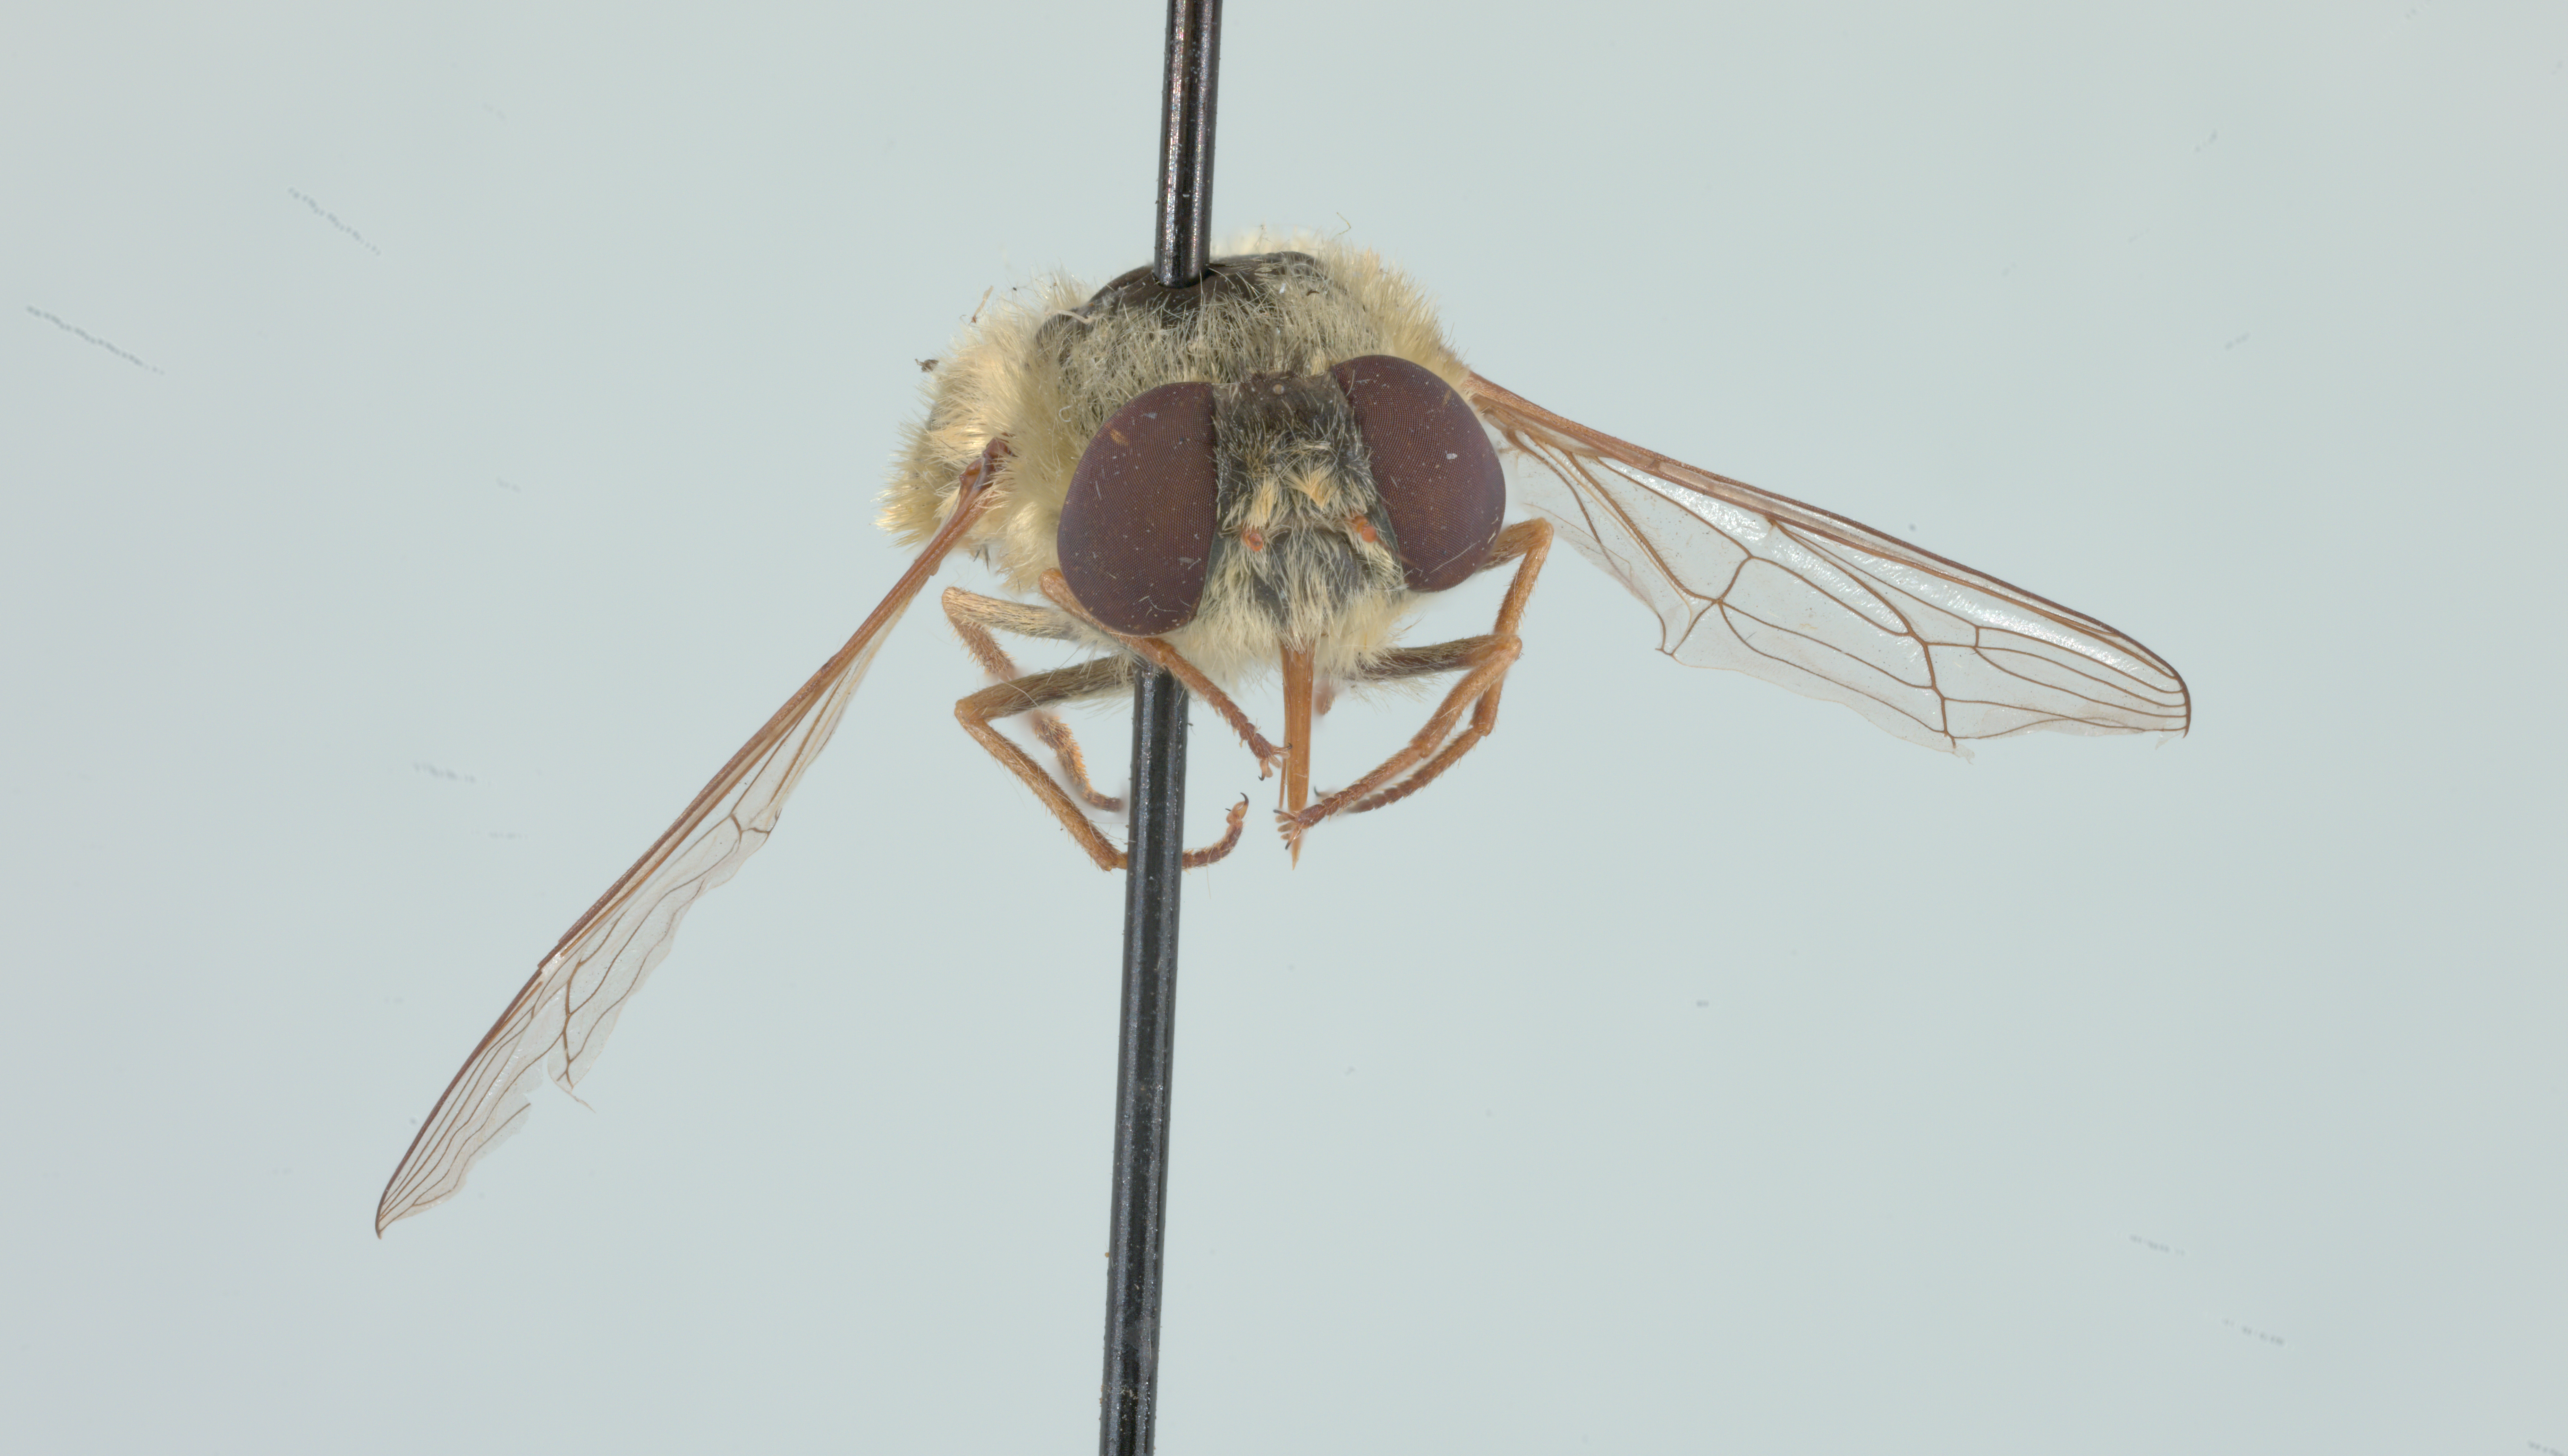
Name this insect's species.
Neorhynchocephalus sackenii
